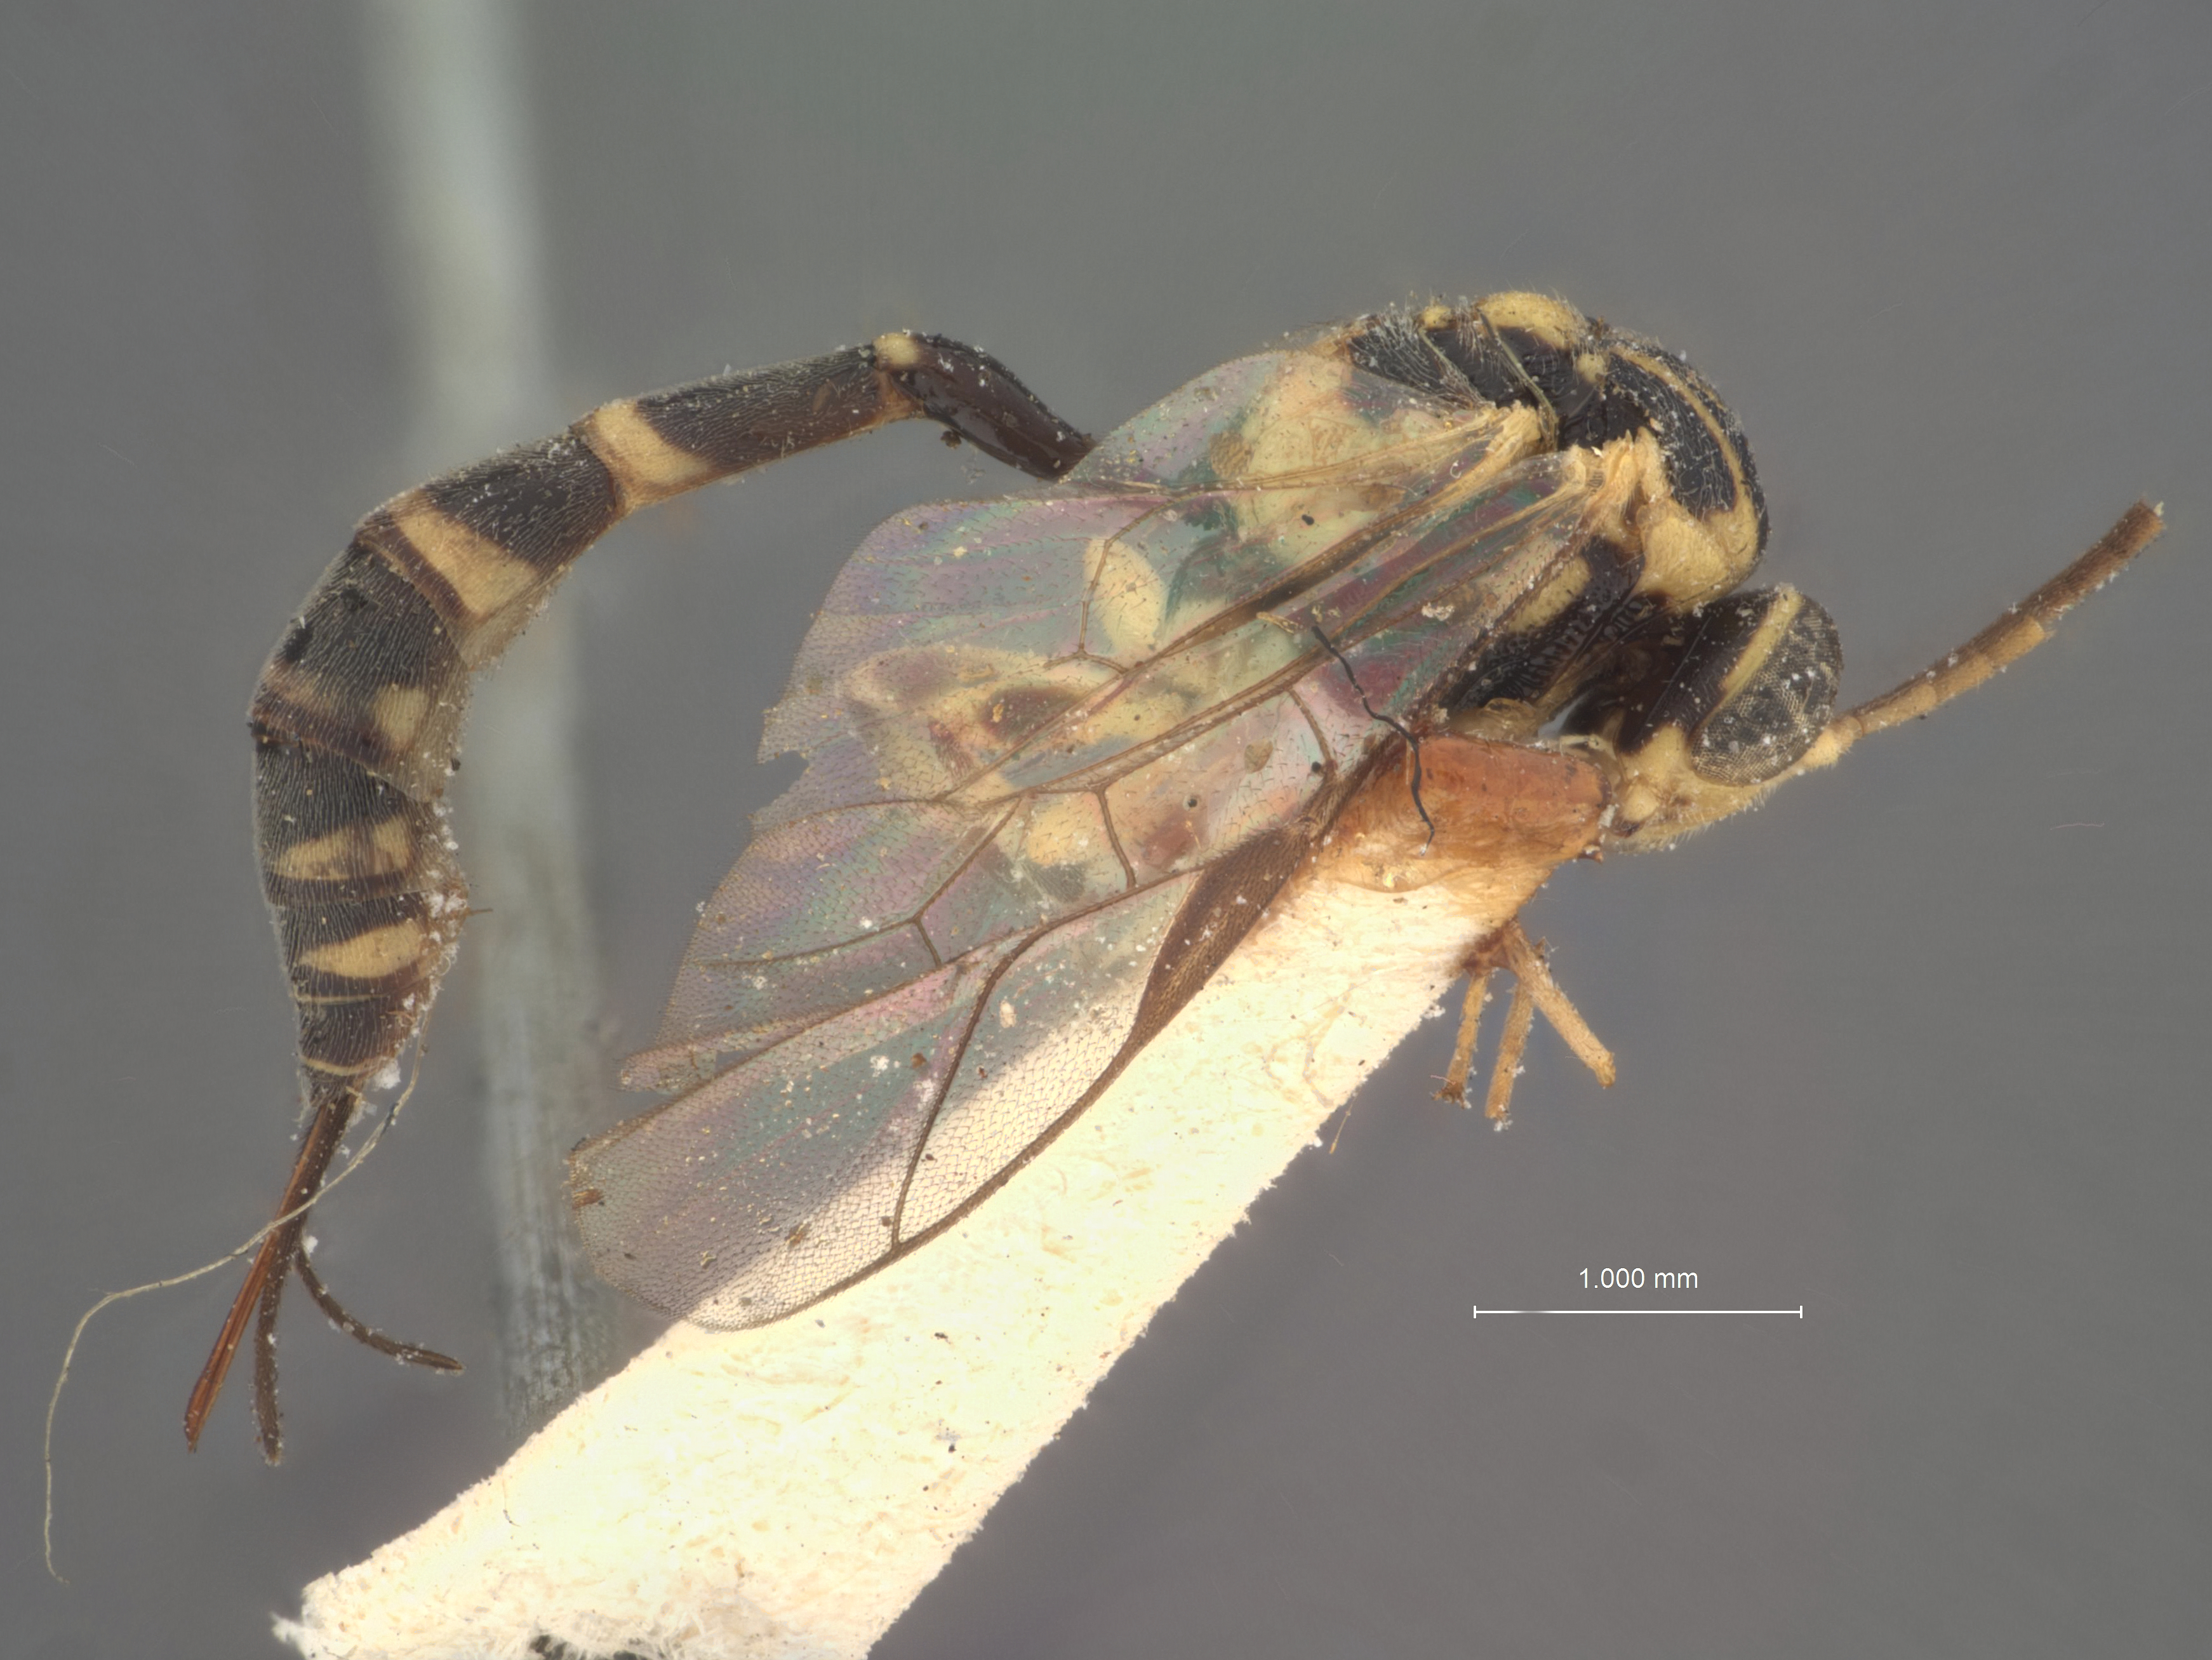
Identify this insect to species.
Proterocryptus nawai
